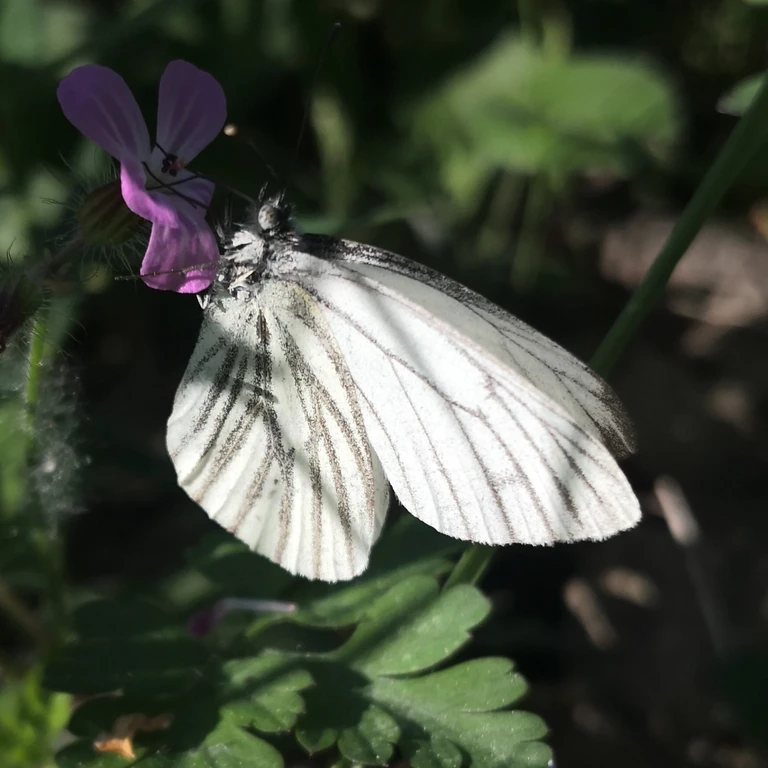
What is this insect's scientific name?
Pieris napi
